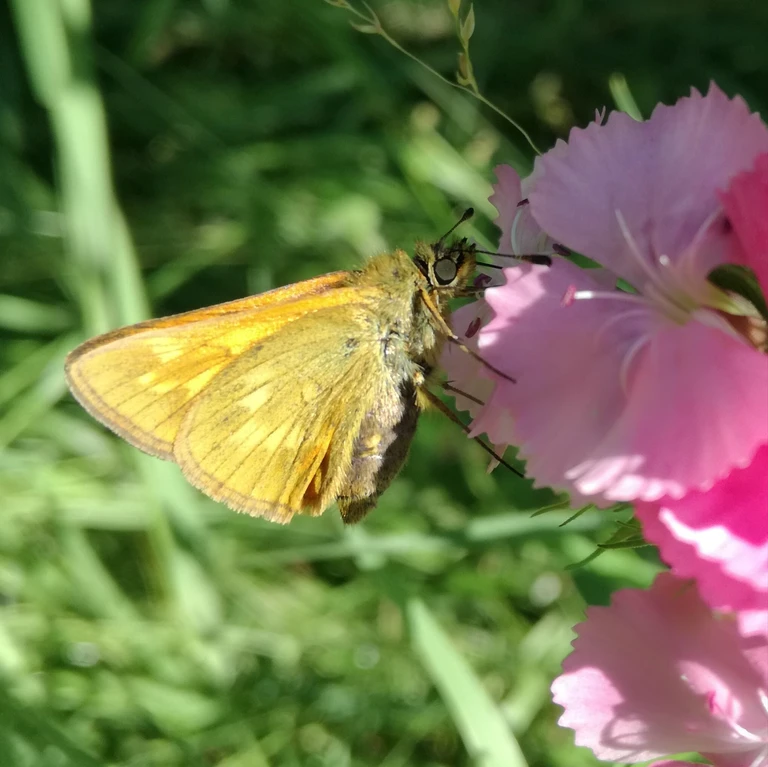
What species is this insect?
Ochlodes sylvanus (also Ochlodes venata)
